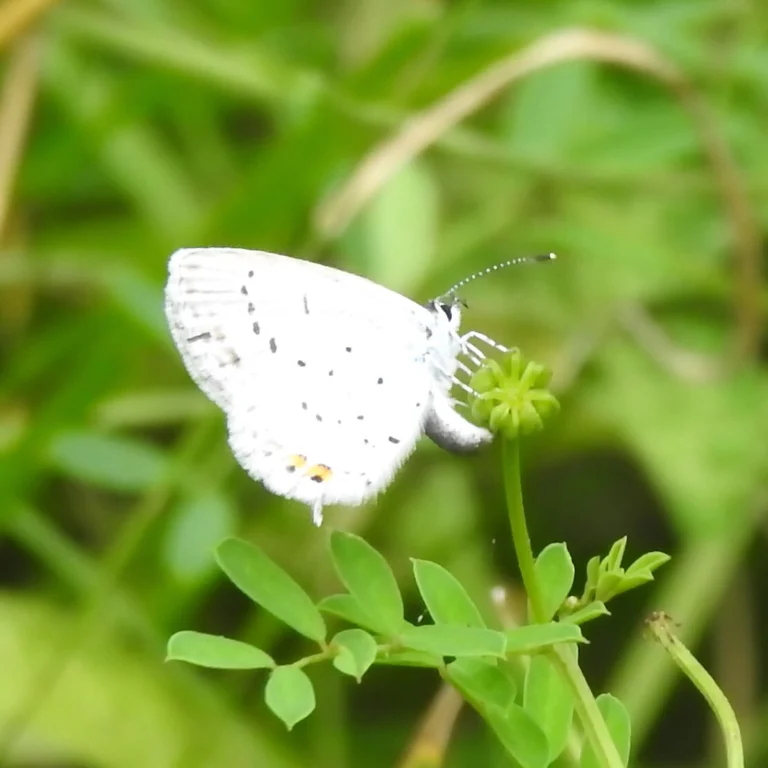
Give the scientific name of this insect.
Cupido argiades (also Elkalyce argiades)
